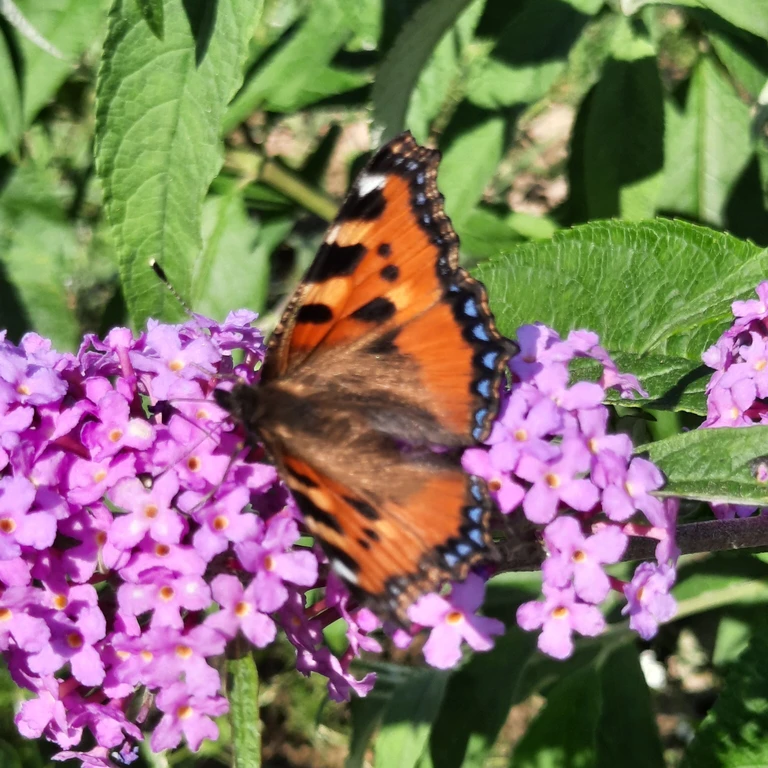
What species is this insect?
Aglais urticae
